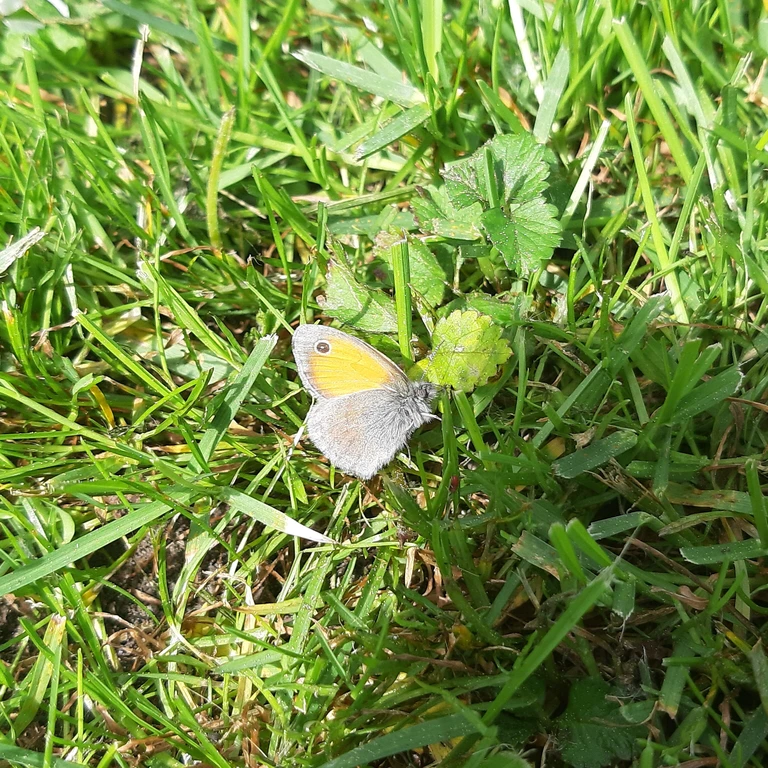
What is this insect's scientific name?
Coenonympha pamphilus
